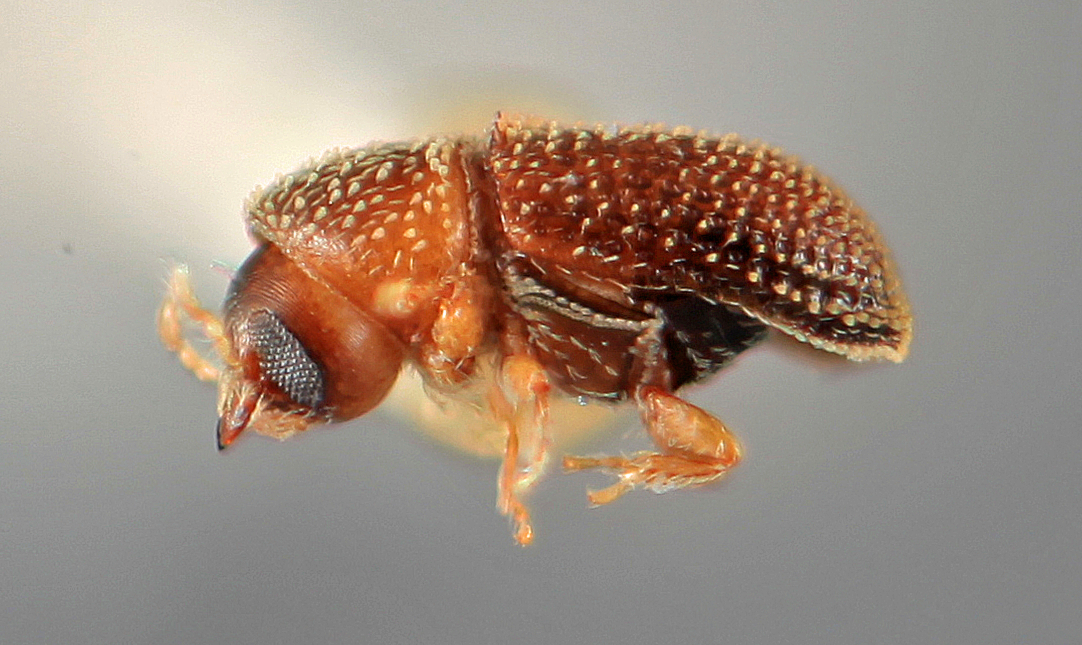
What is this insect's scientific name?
Liparthrum cracentis
